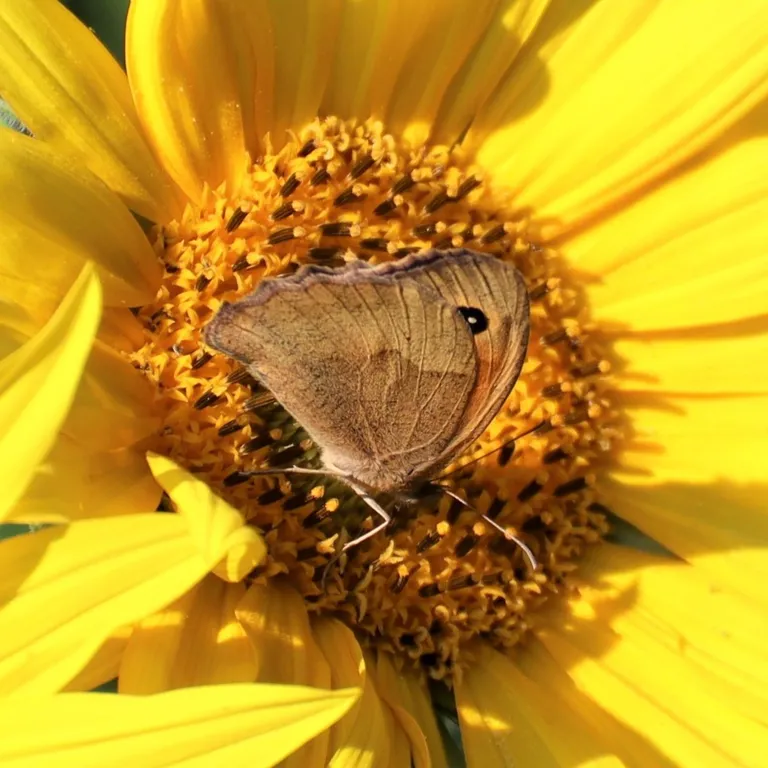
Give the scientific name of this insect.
Maniola jurtina
